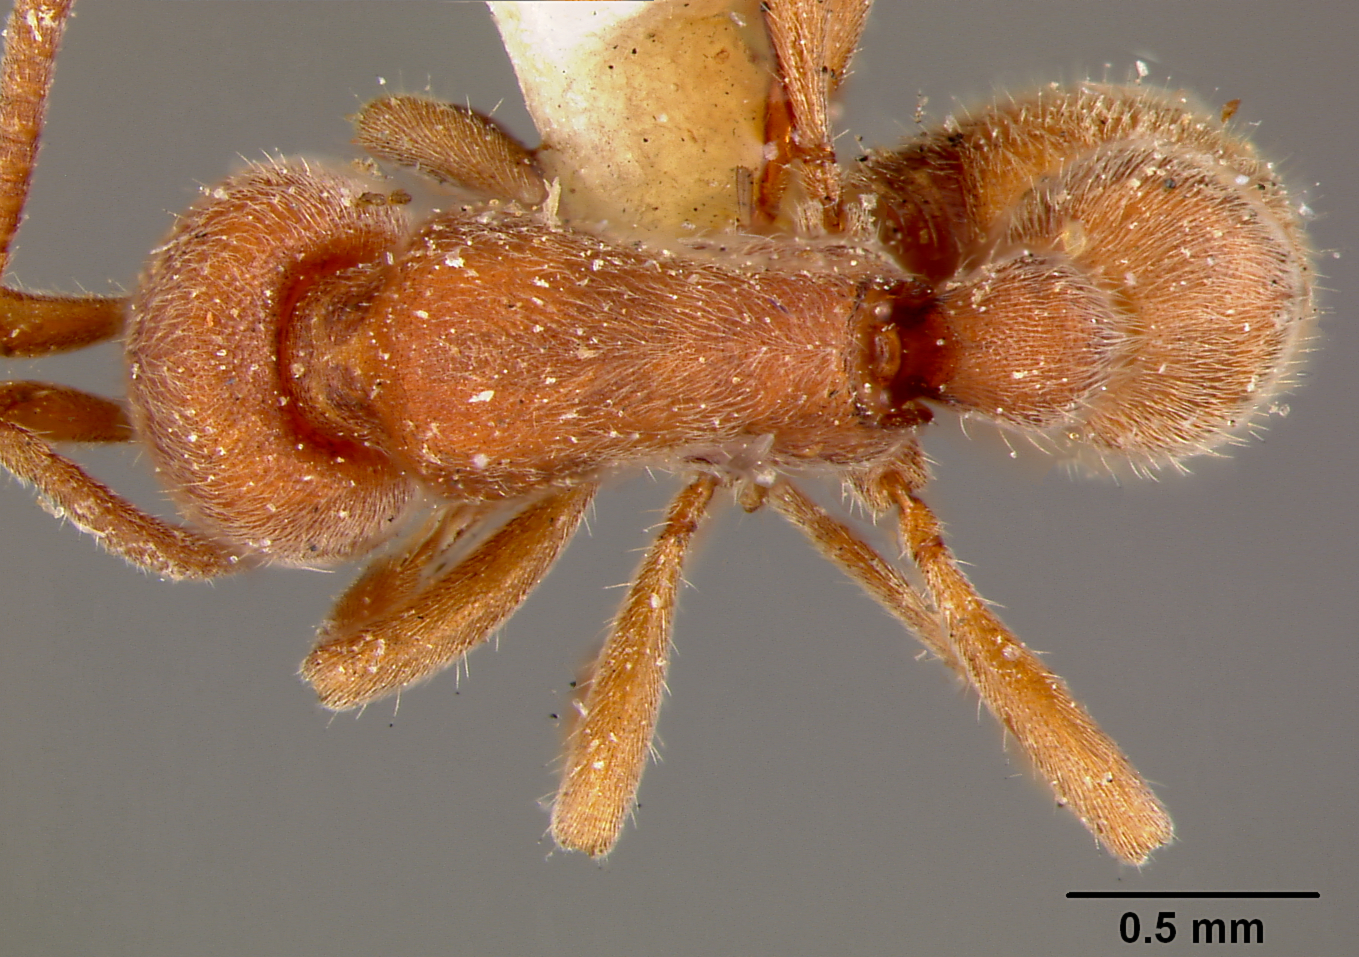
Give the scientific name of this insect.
Sysphincta pergandei
